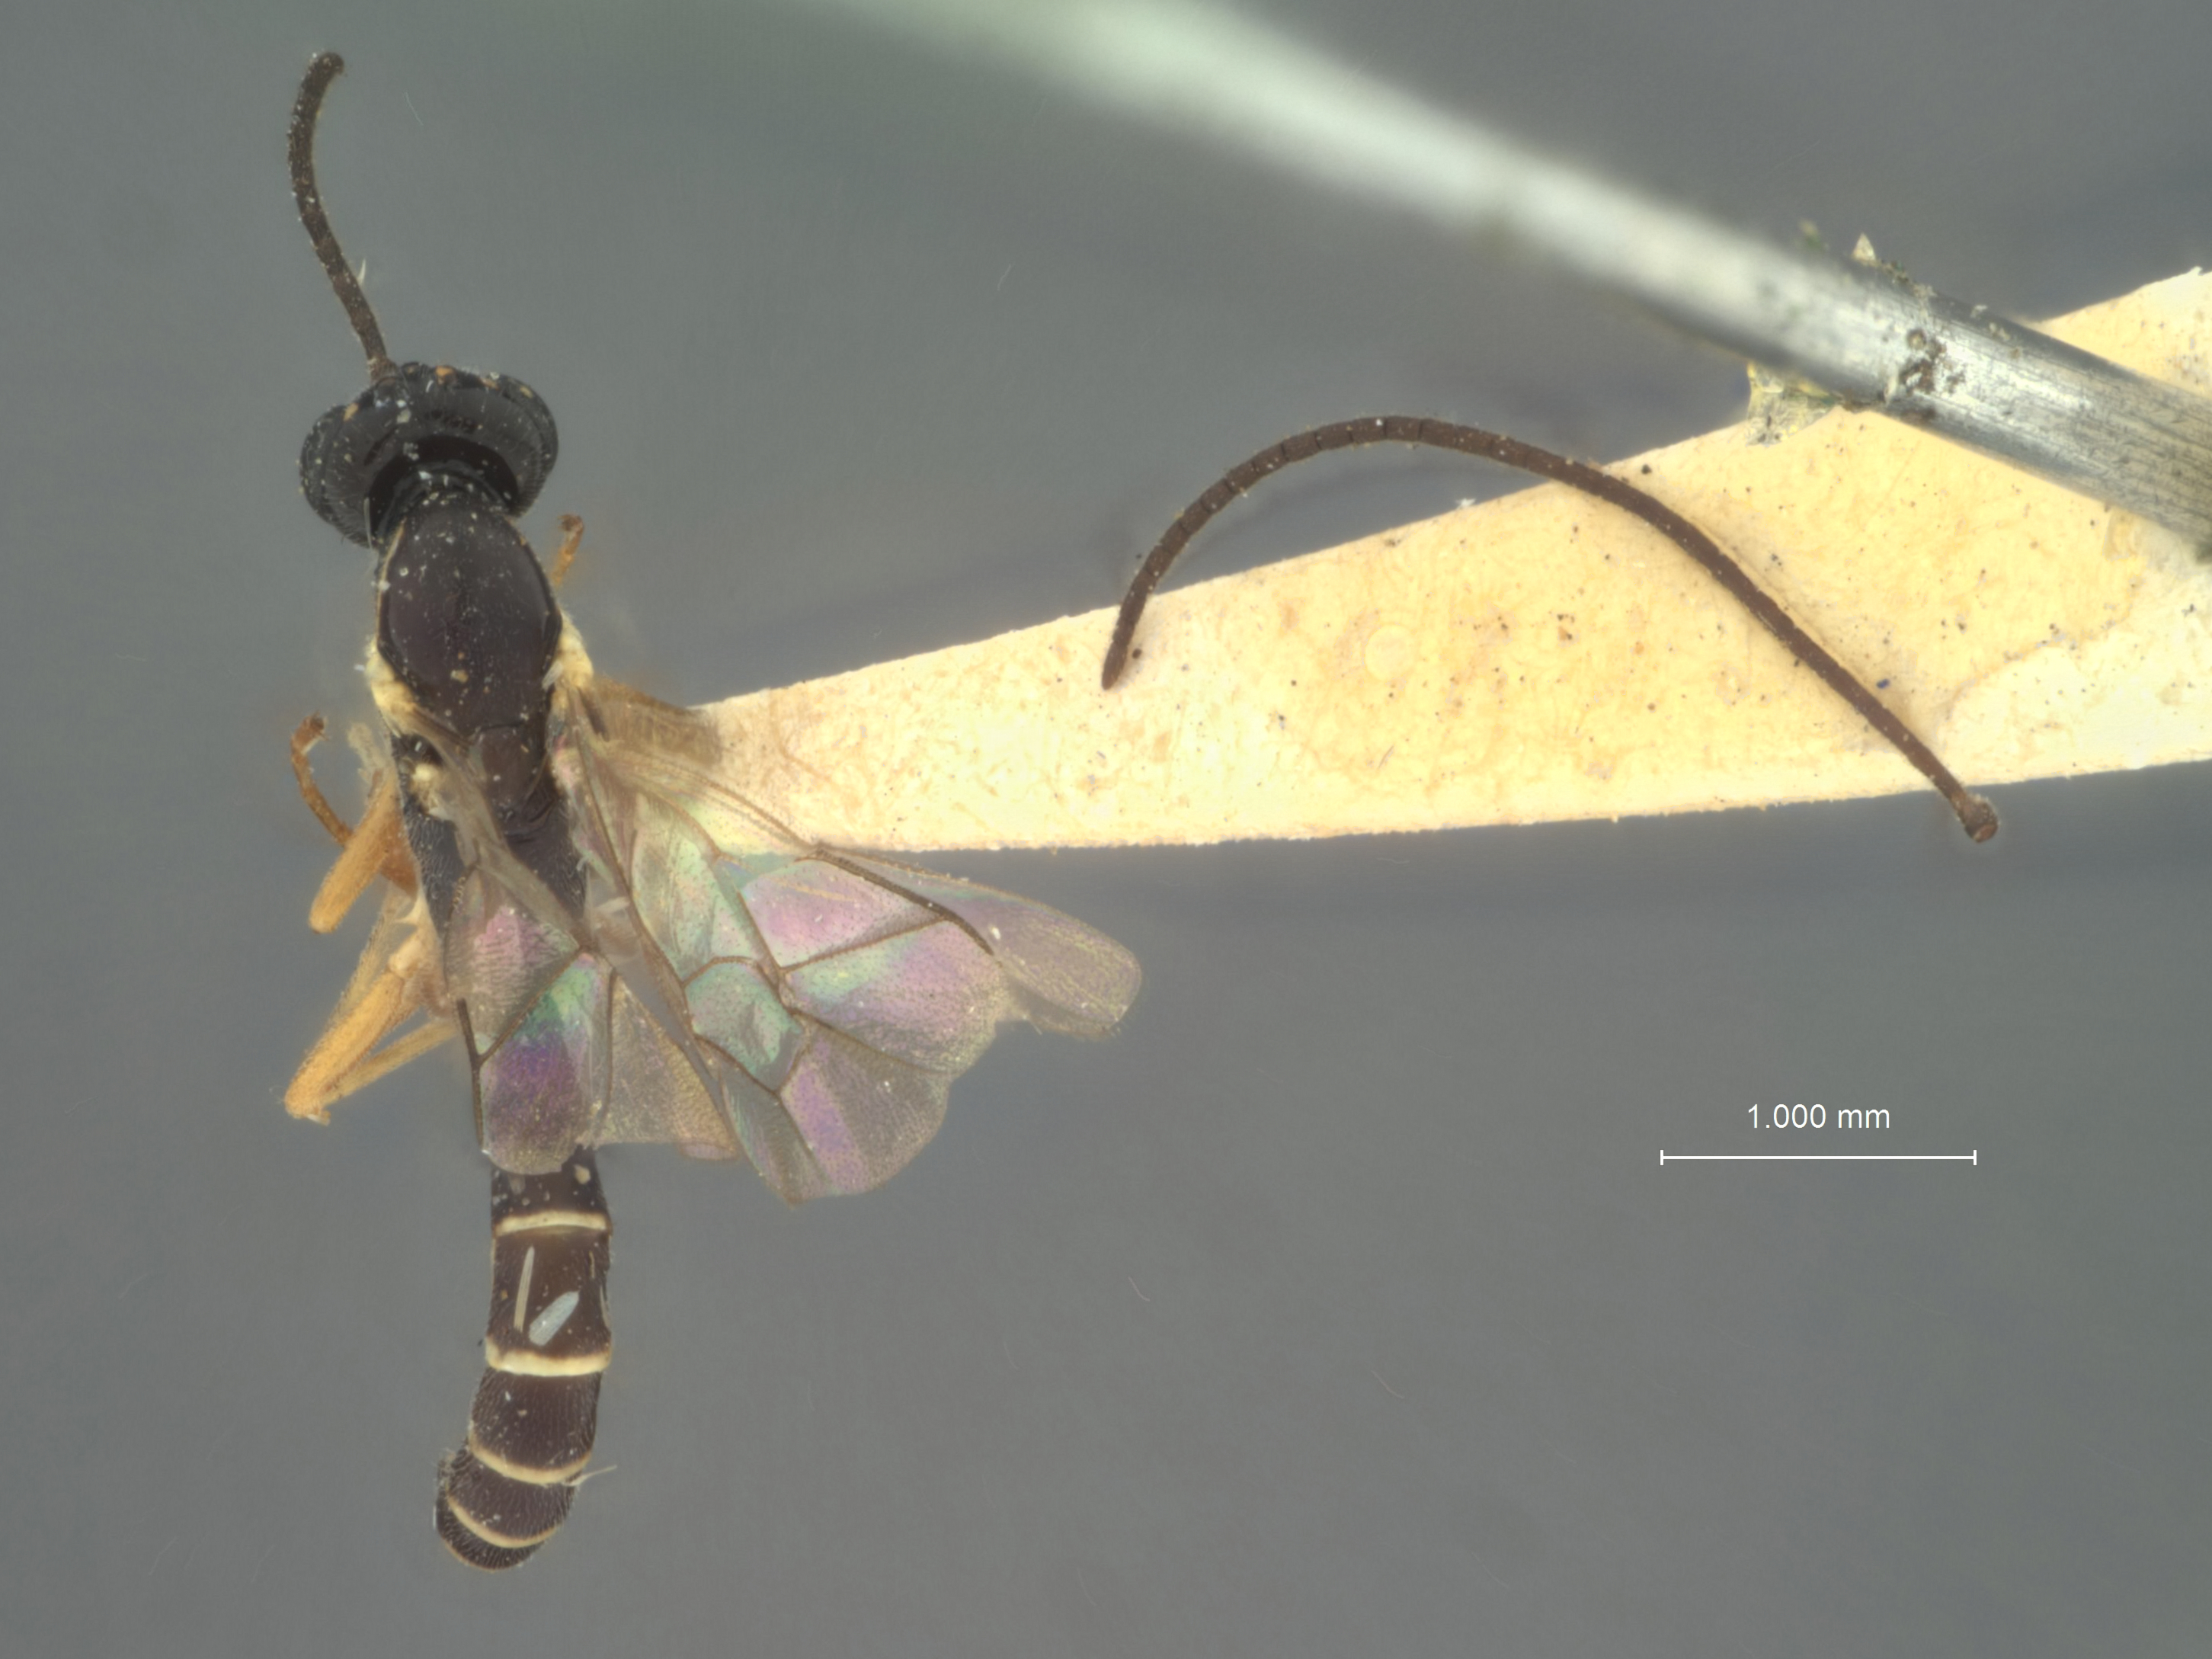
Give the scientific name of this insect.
Pimpla sexcincta
